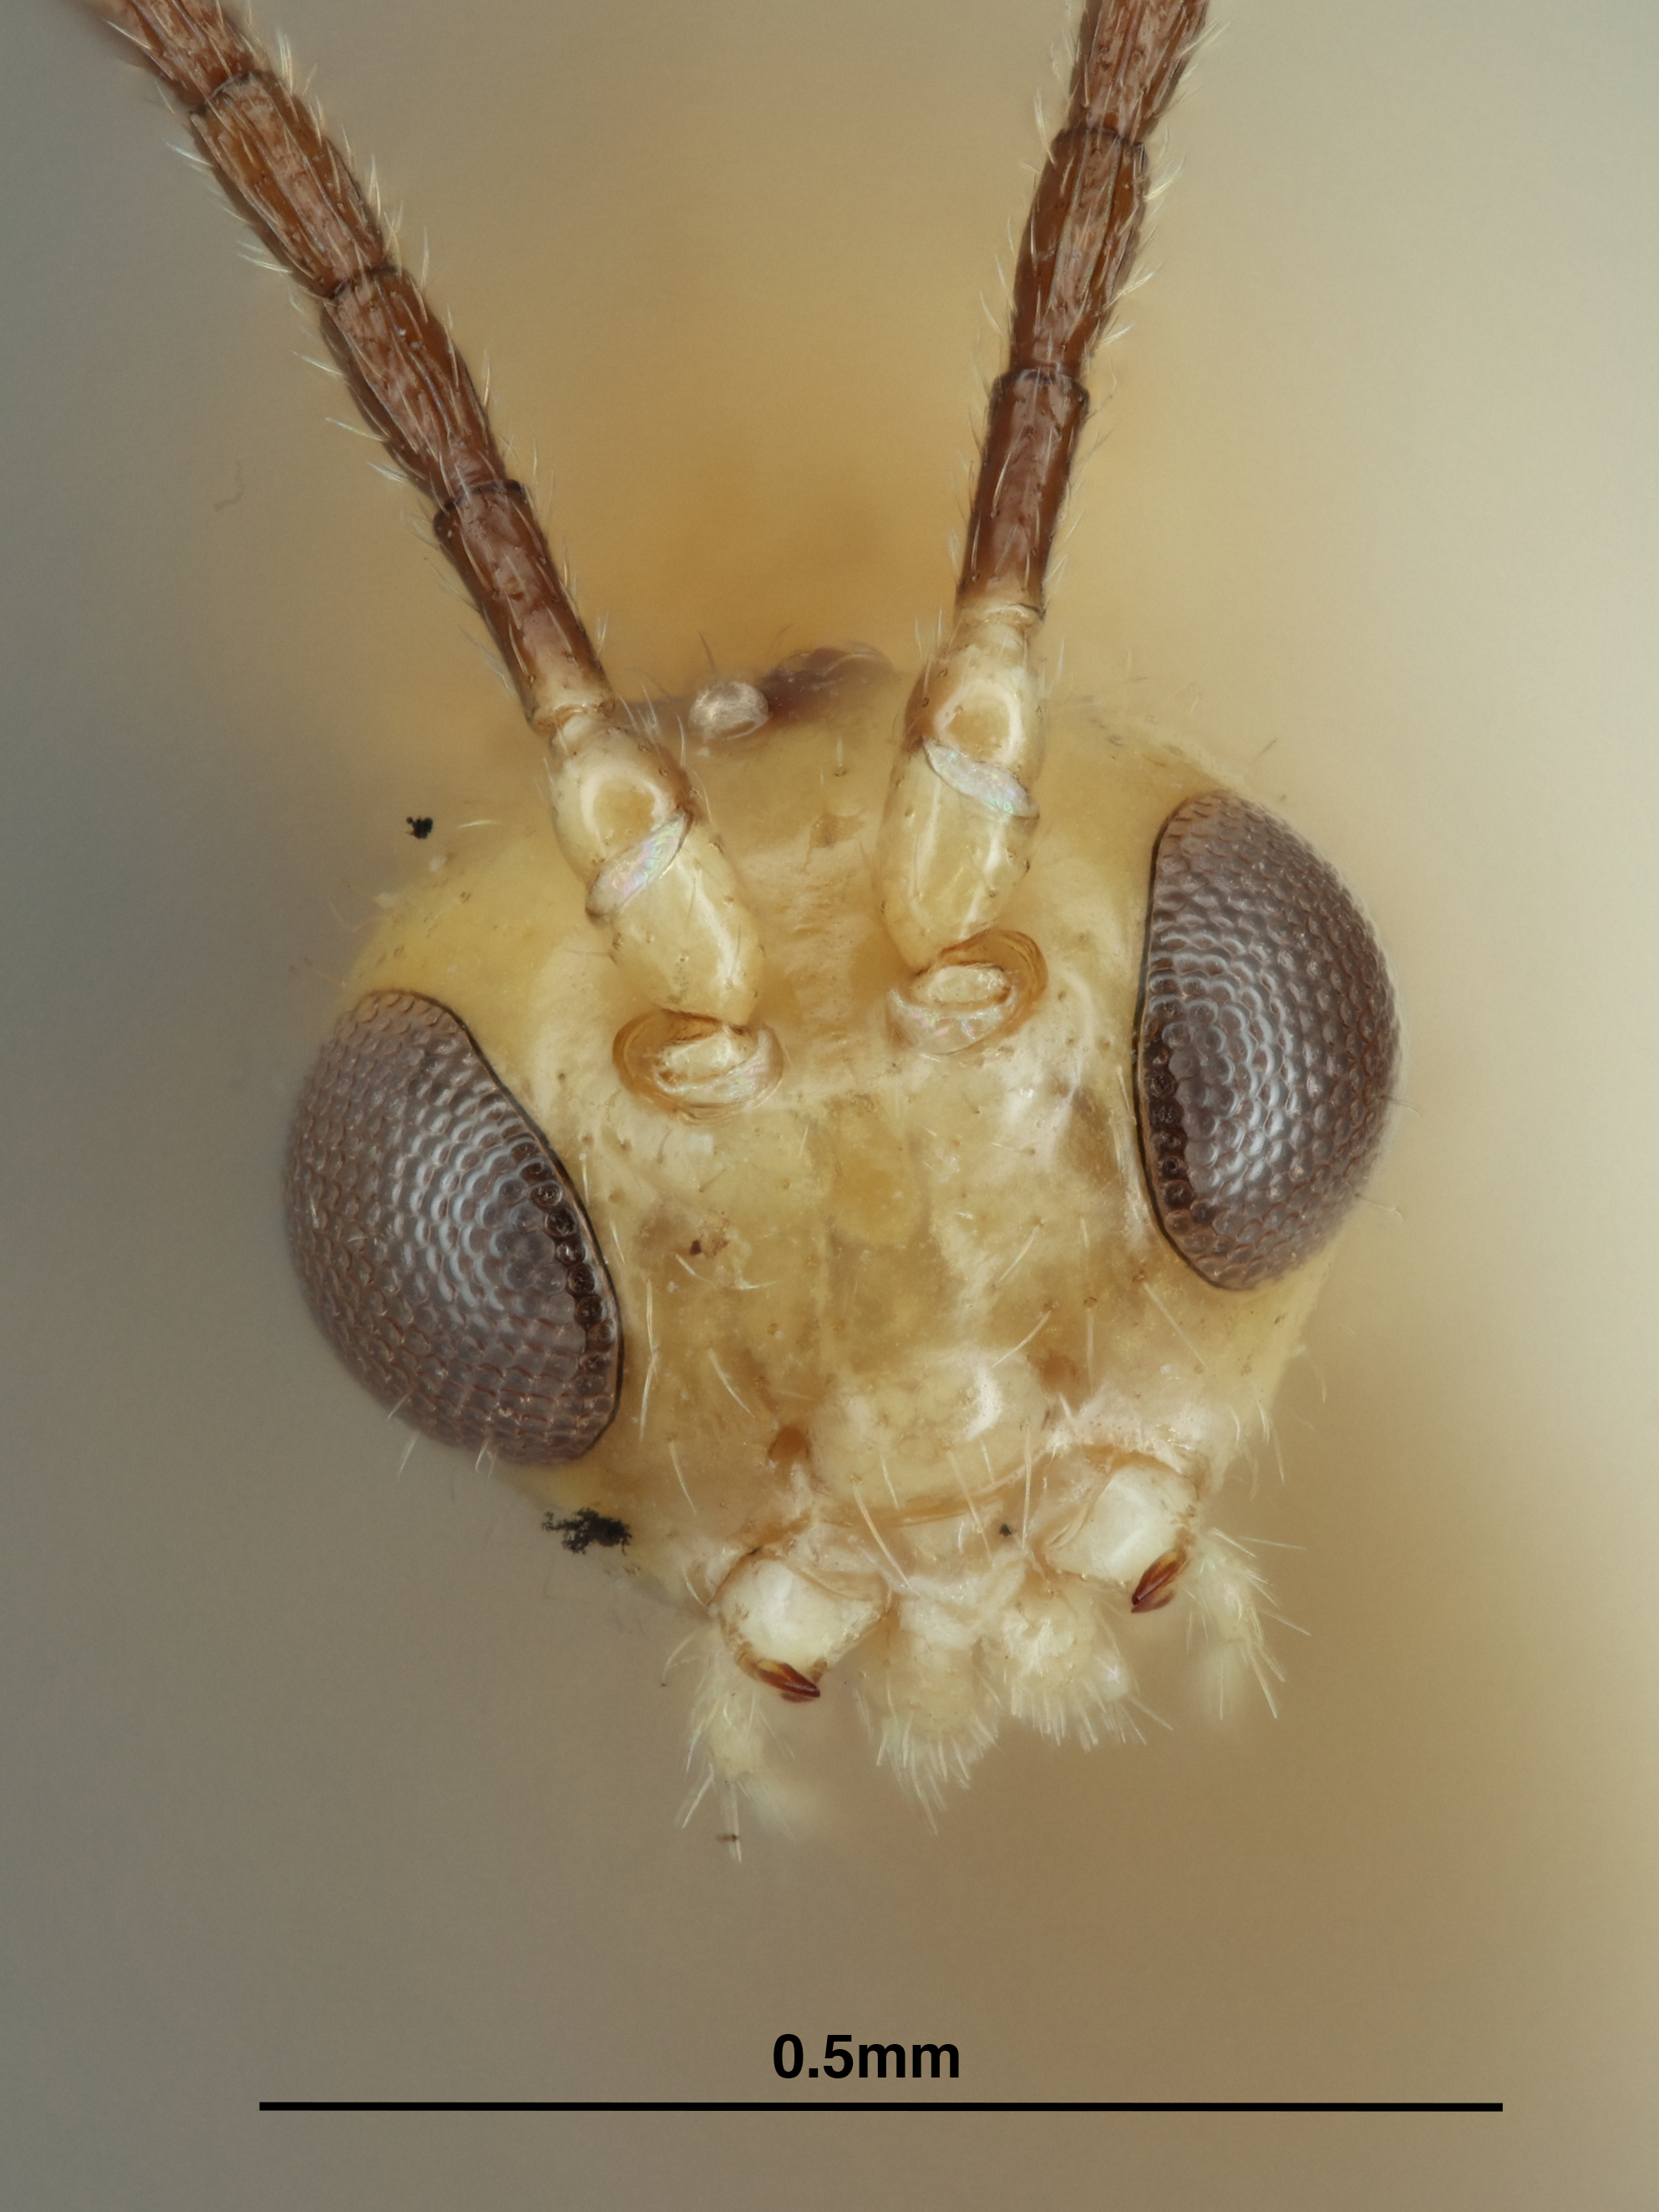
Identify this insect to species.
Aphidius floridaensis
